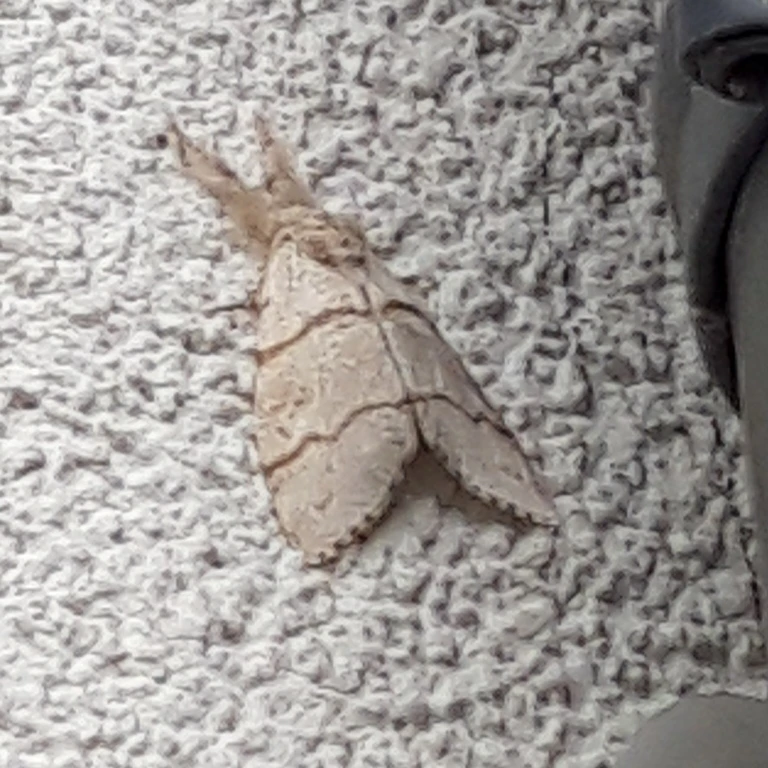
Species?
Calliteara pudibunda
